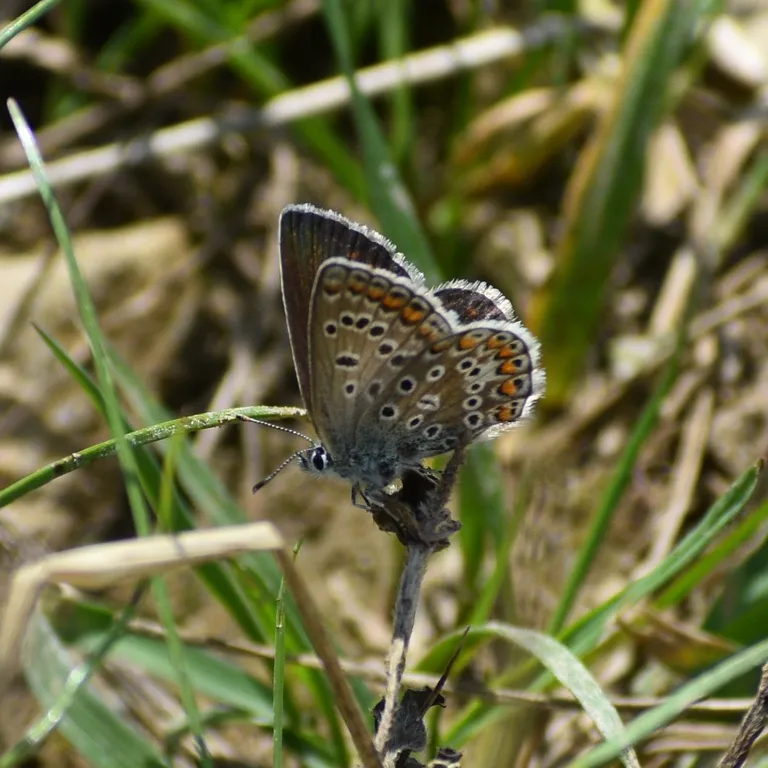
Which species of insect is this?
Polyommatus icarus
